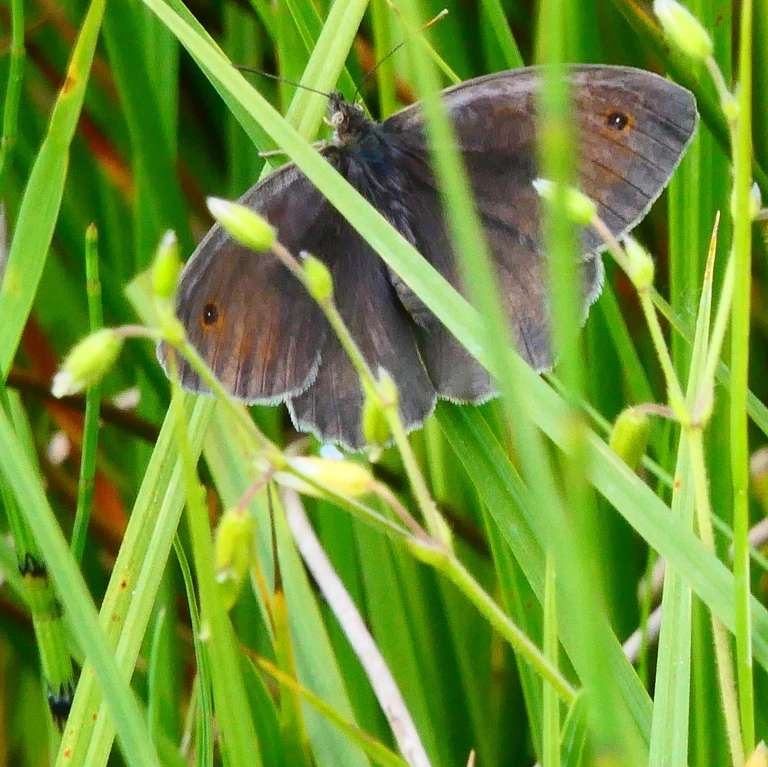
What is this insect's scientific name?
Maniola jurtina
